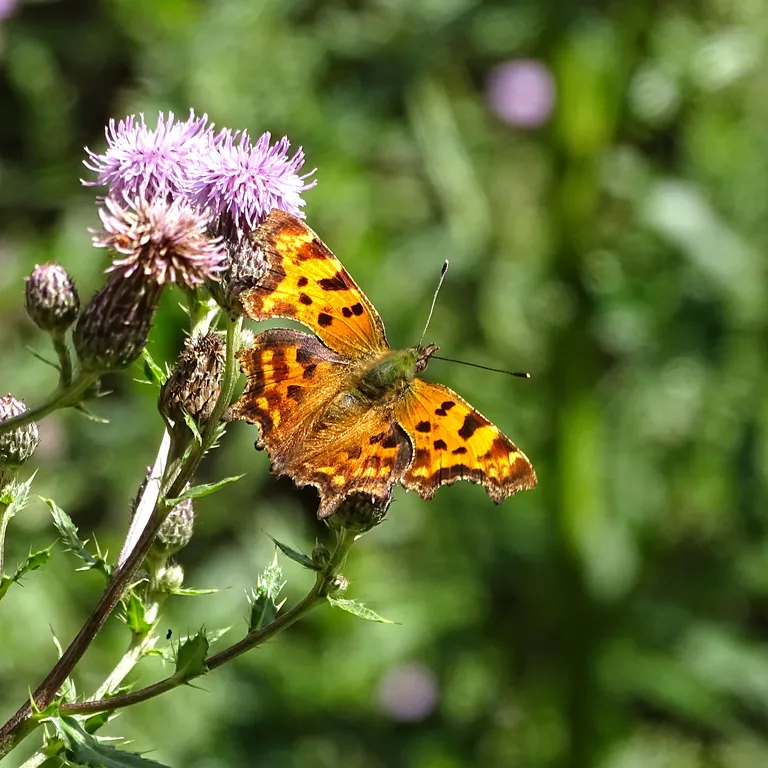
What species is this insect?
Polygonia c-album
